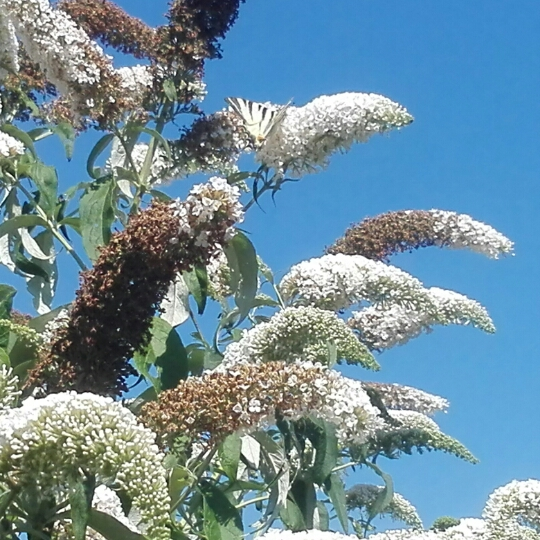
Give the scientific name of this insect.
Iphiclides podalirius
